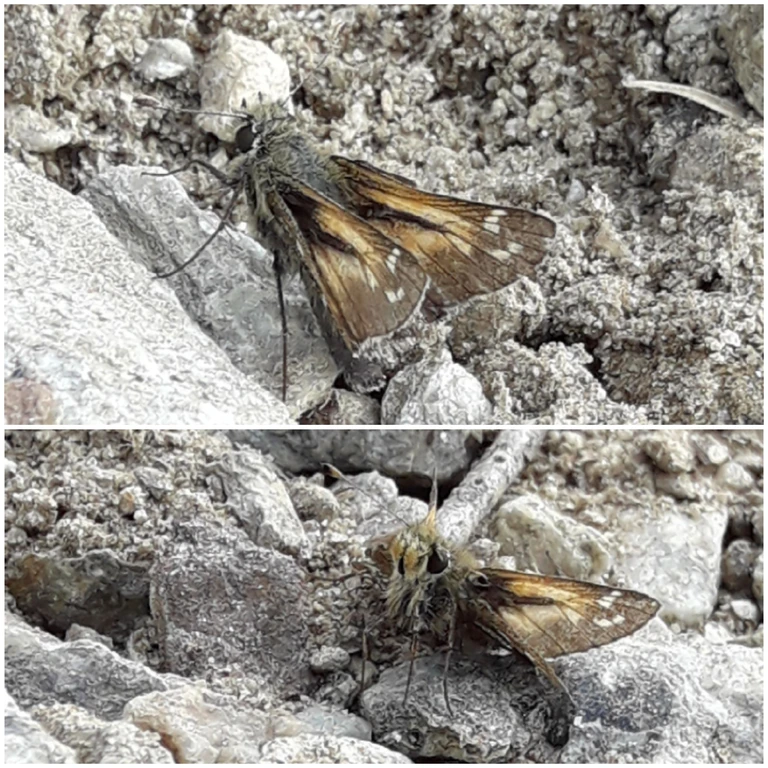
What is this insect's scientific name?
Hesperia comma
